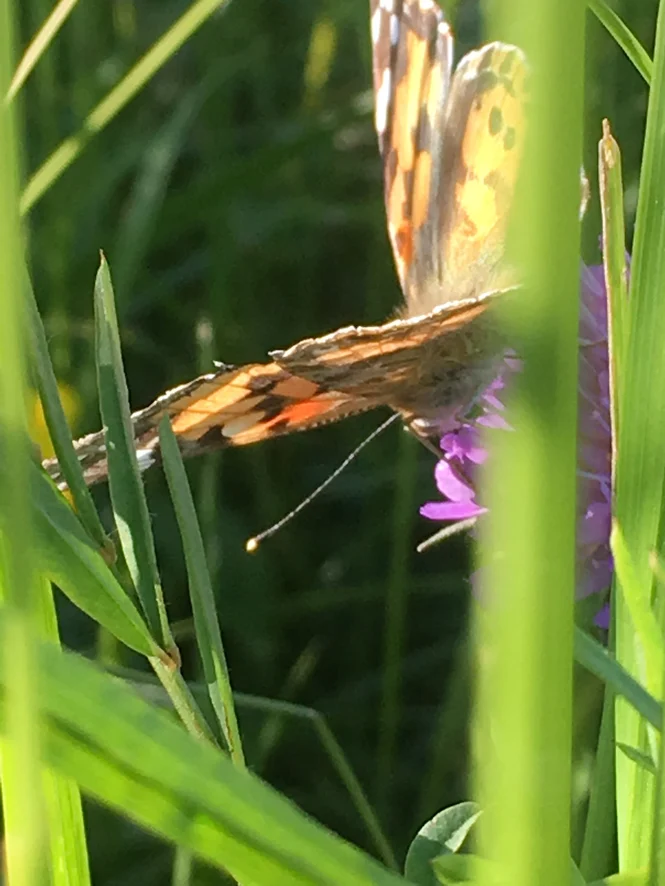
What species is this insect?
Vanessa cardui
